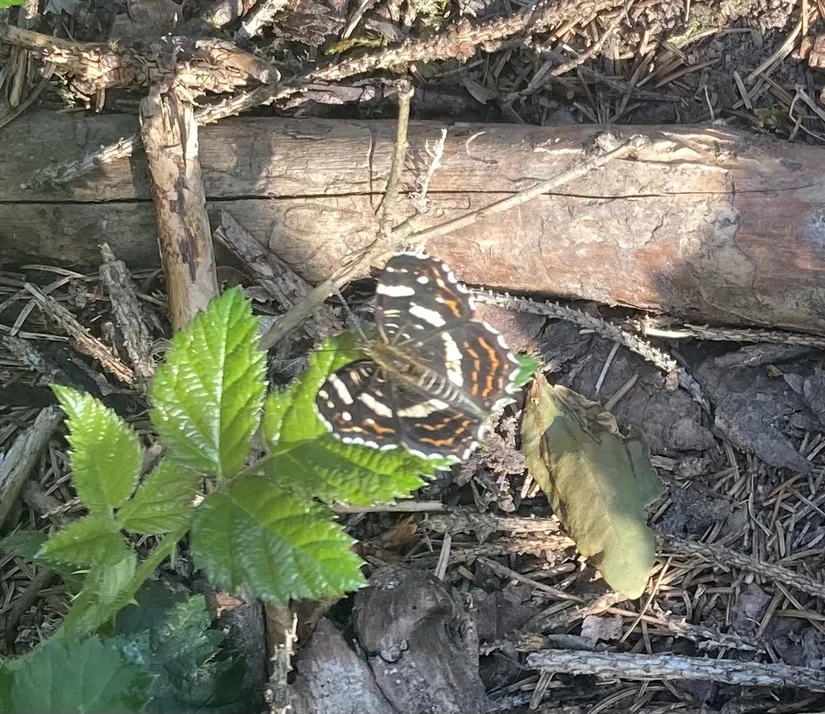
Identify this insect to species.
Araschnia levana
